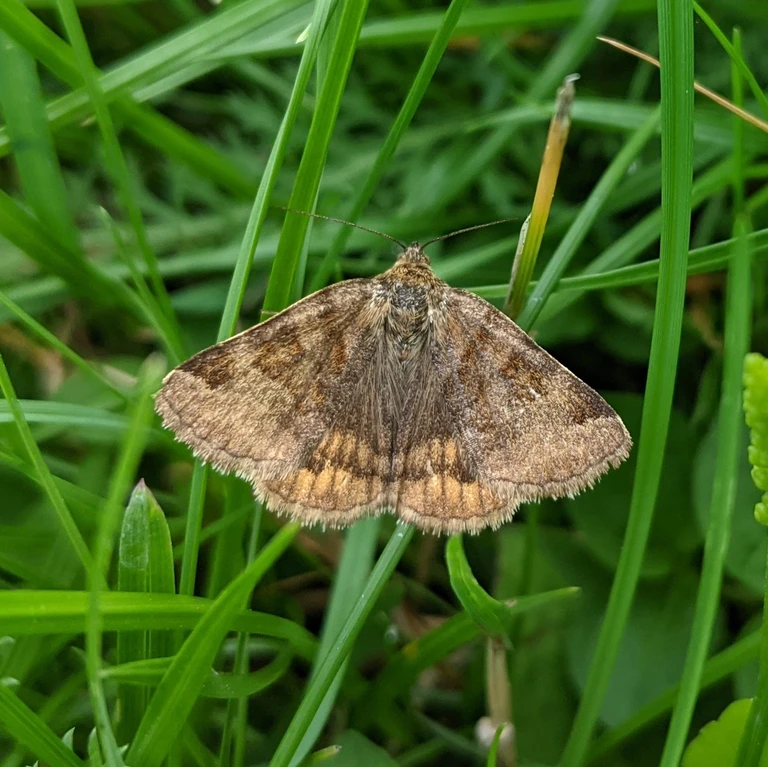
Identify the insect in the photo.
Euclidia glyphica
